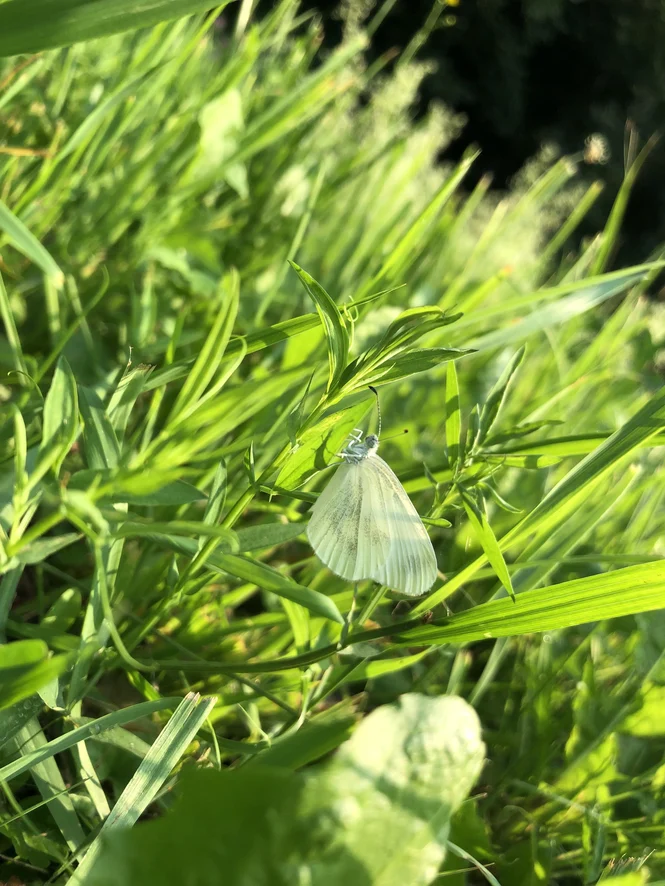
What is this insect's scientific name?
Leptidea sinapis/juvernica
